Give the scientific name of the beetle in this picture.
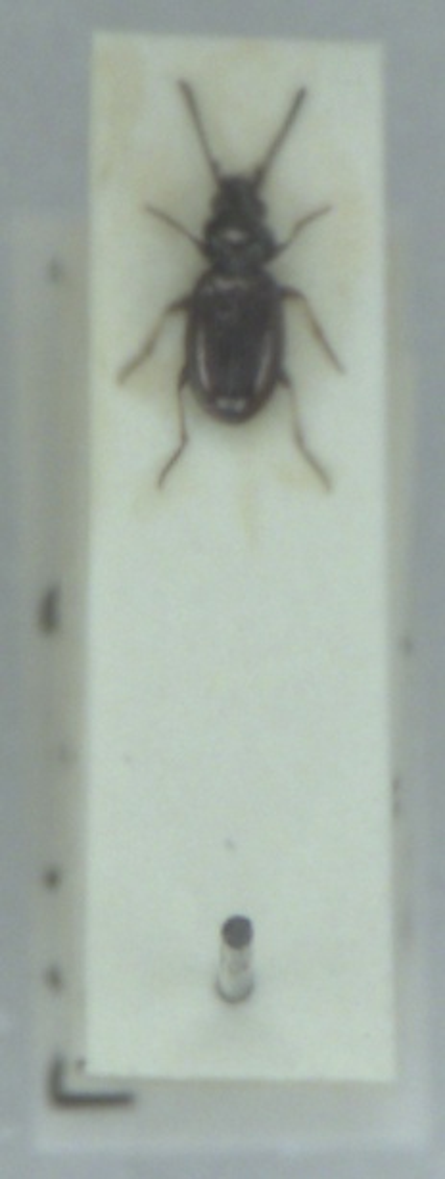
Bembidion lampros
